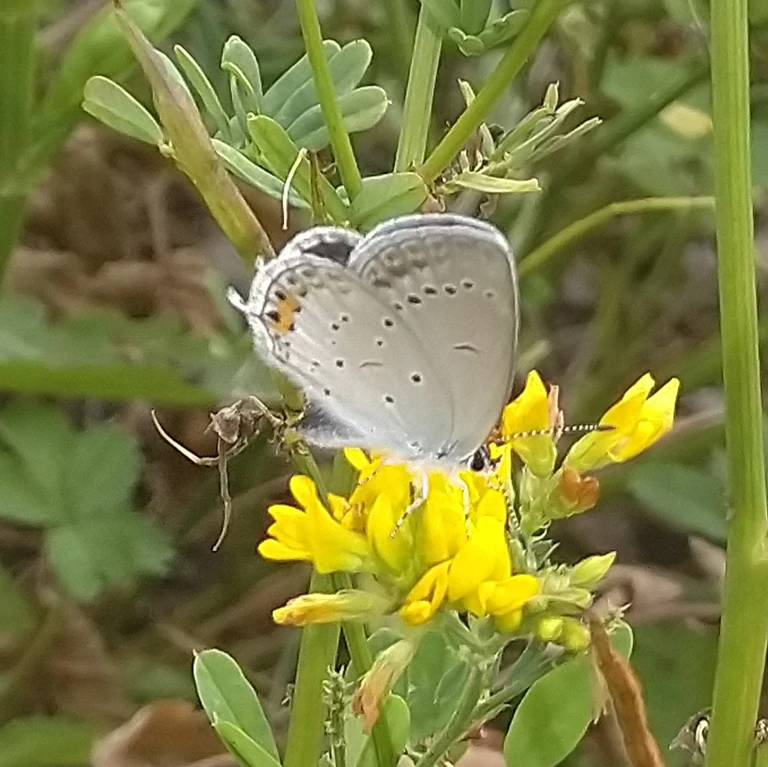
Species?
Cupido argiades (also Elkalyce argiades)
